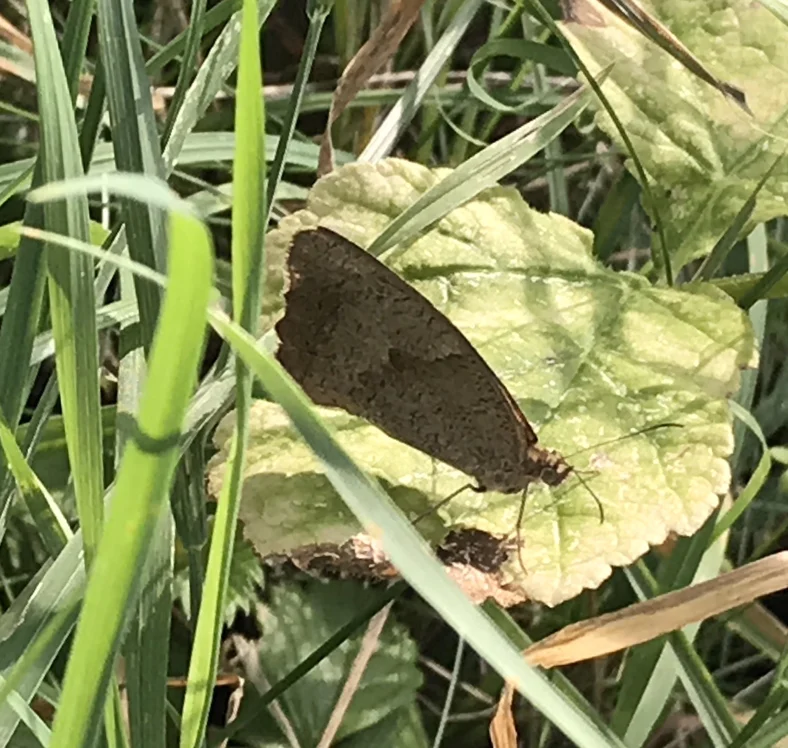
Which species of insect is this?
Maniola jurtina
